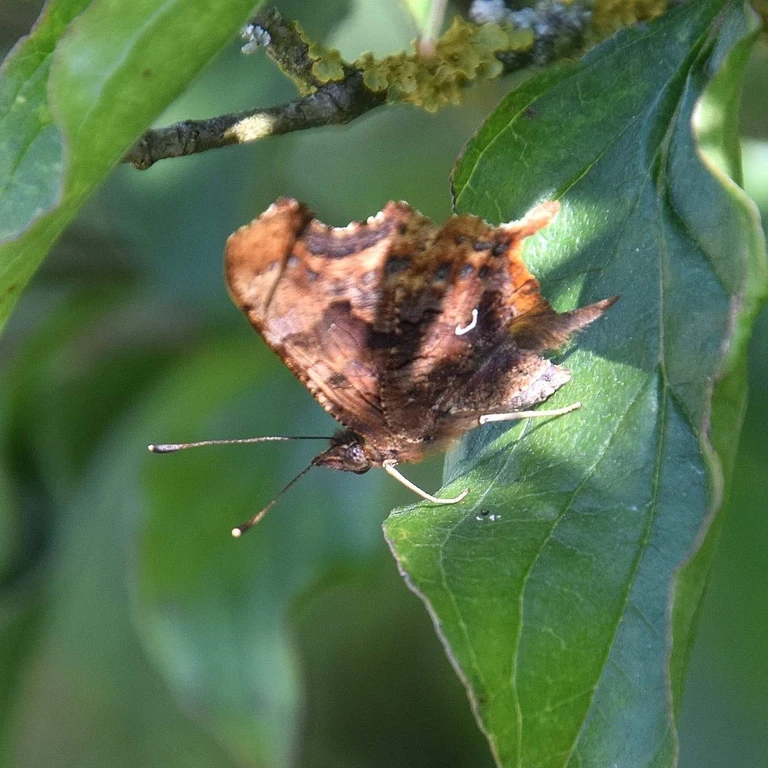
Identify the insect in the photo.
Polygonia c-album
